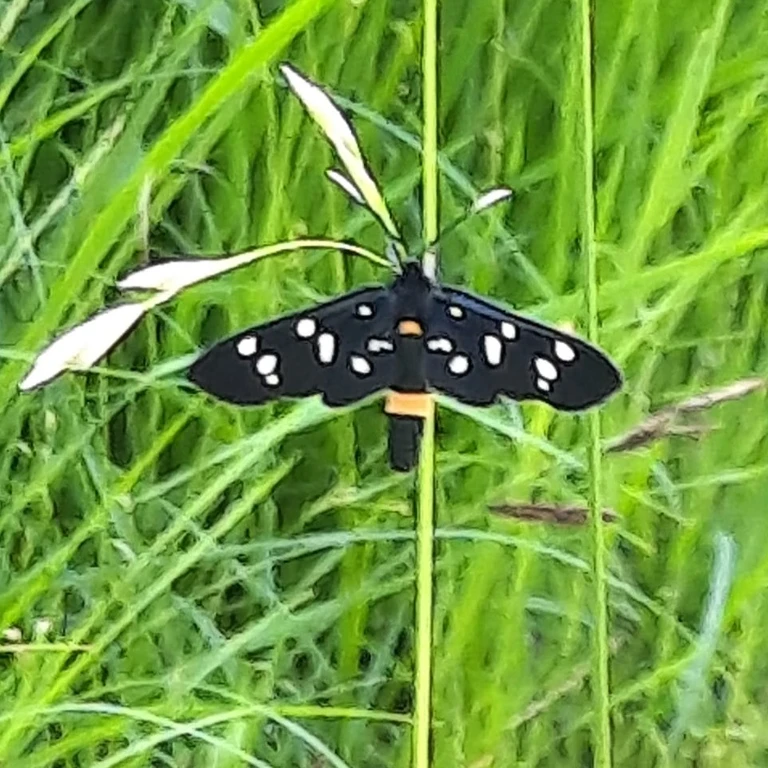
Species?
Amata phegea
